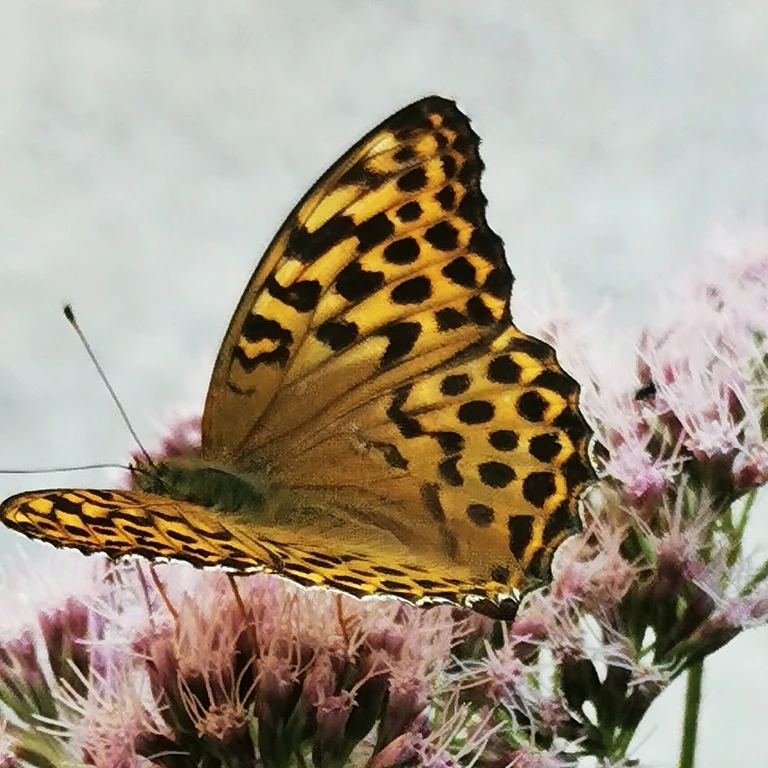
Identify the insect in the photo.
Argynnis paphia
